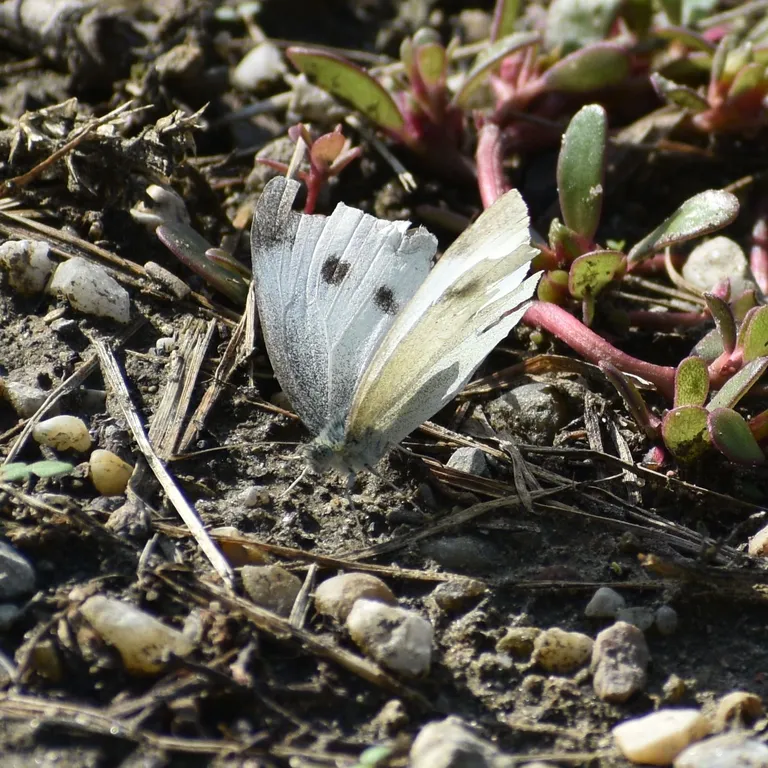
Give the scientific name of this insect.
Pieris rapae
